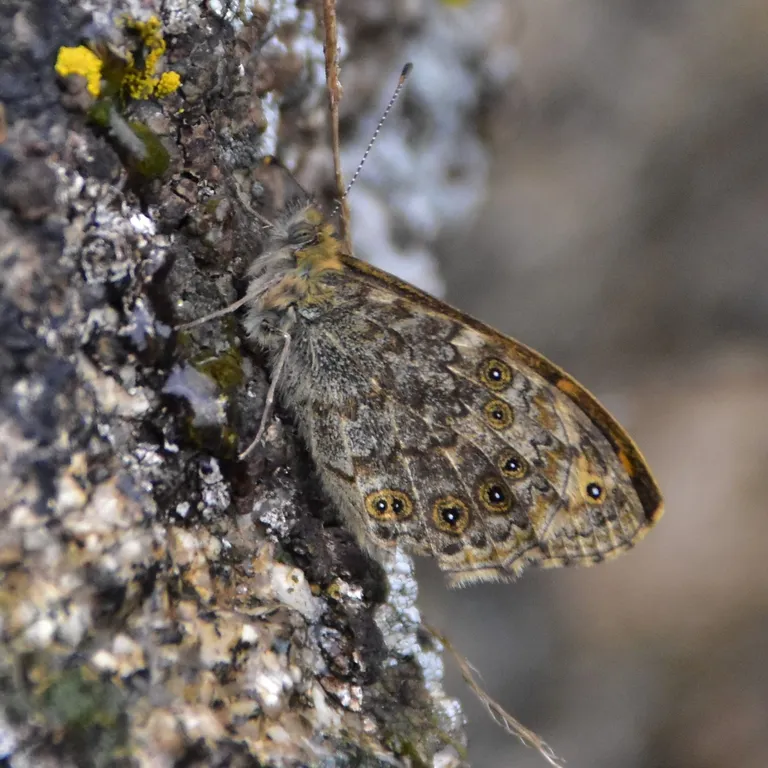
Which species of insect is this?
Lasiommata megera (also Pararge megera)
